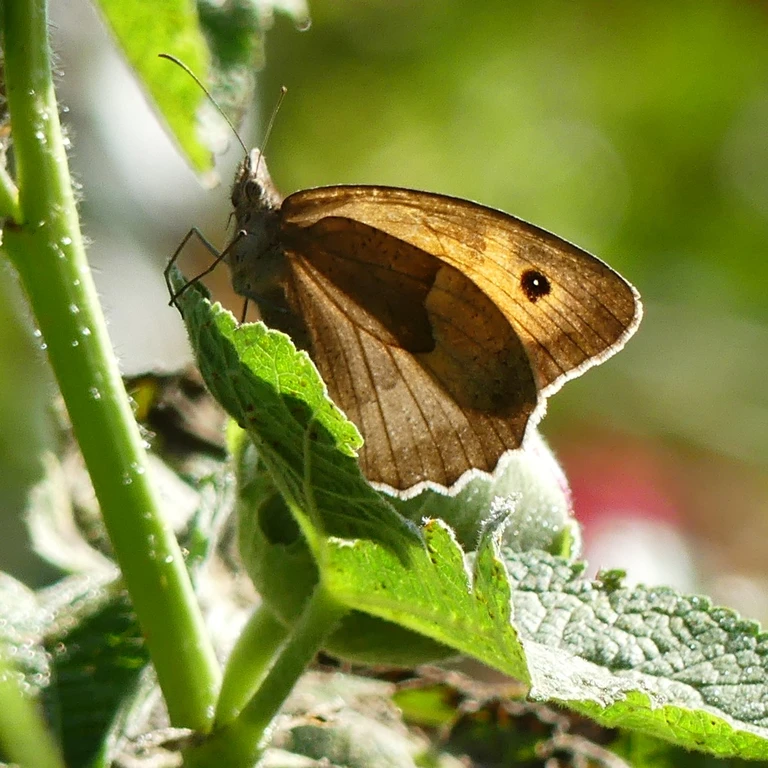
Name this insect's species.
Maniola jurtina
